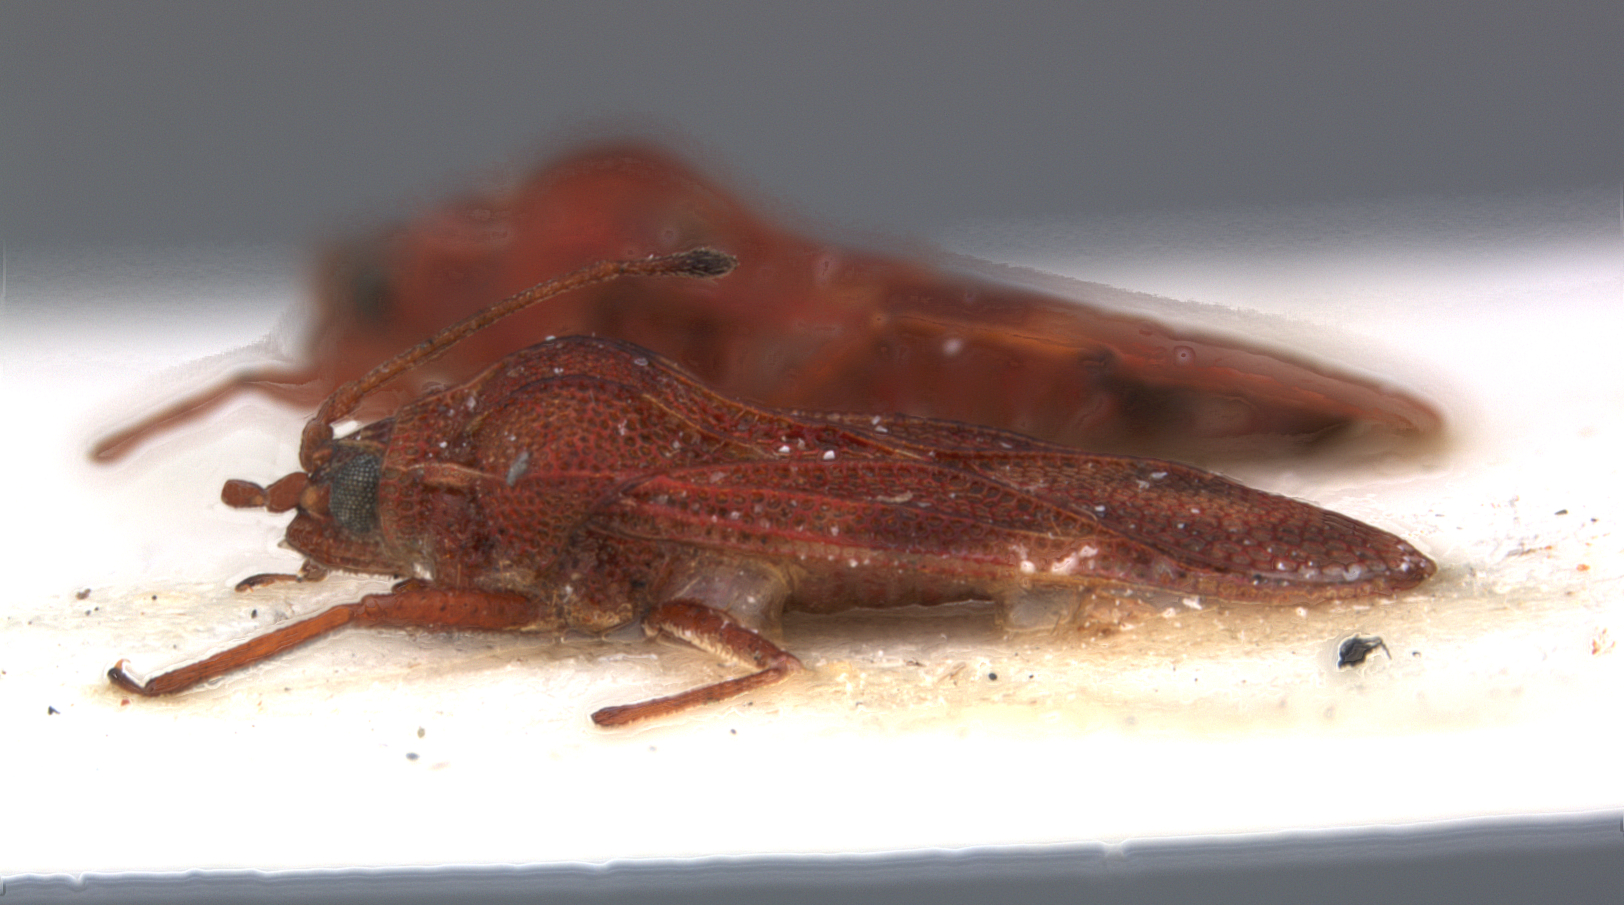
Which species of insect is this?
Nethersia haplotes
